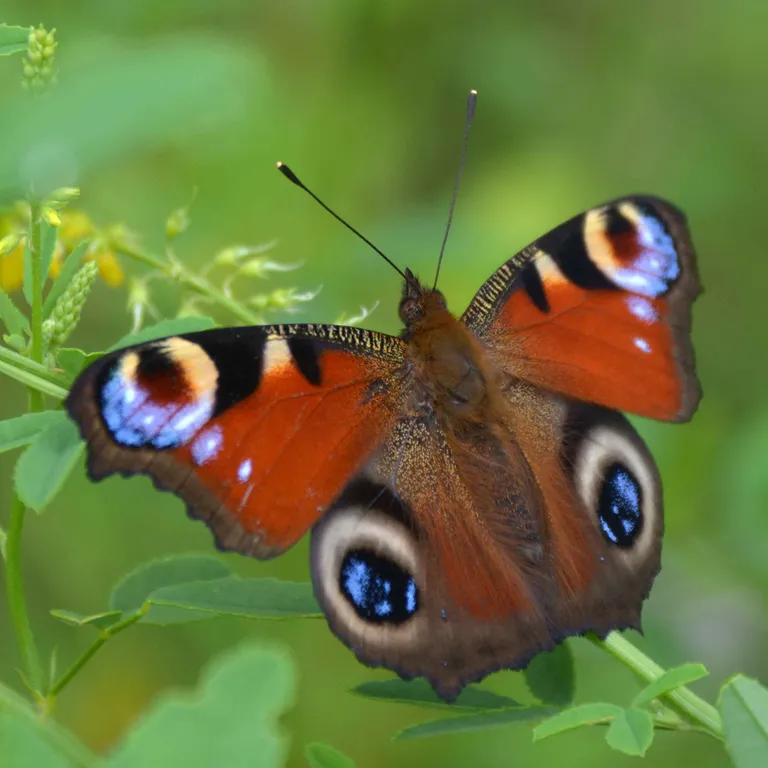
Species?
Aglais io
